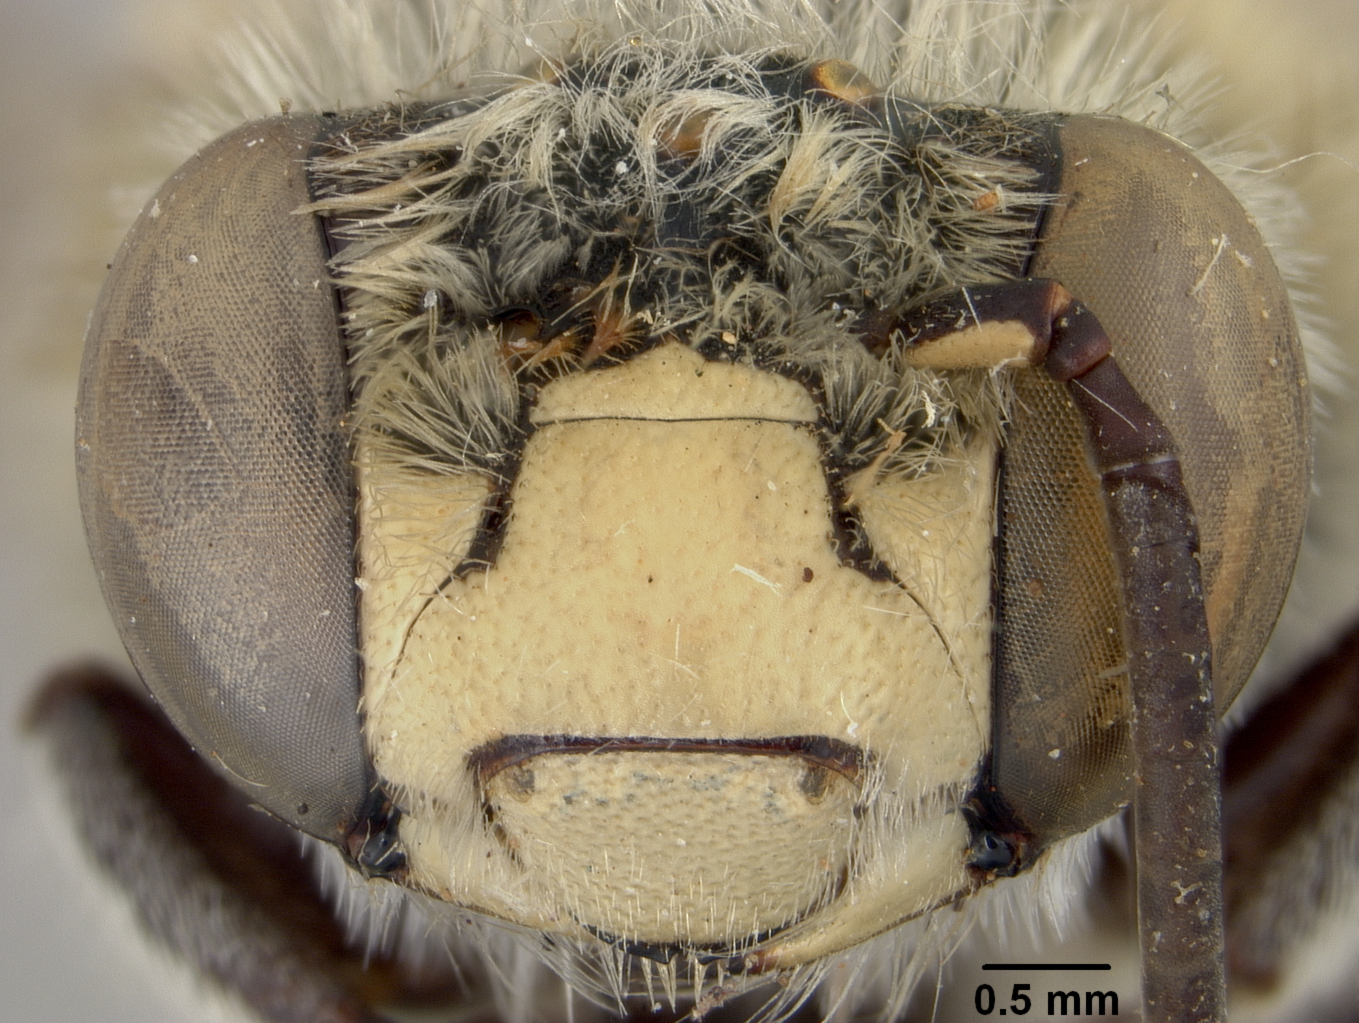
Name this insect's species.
Anthophora quadrifasciata
